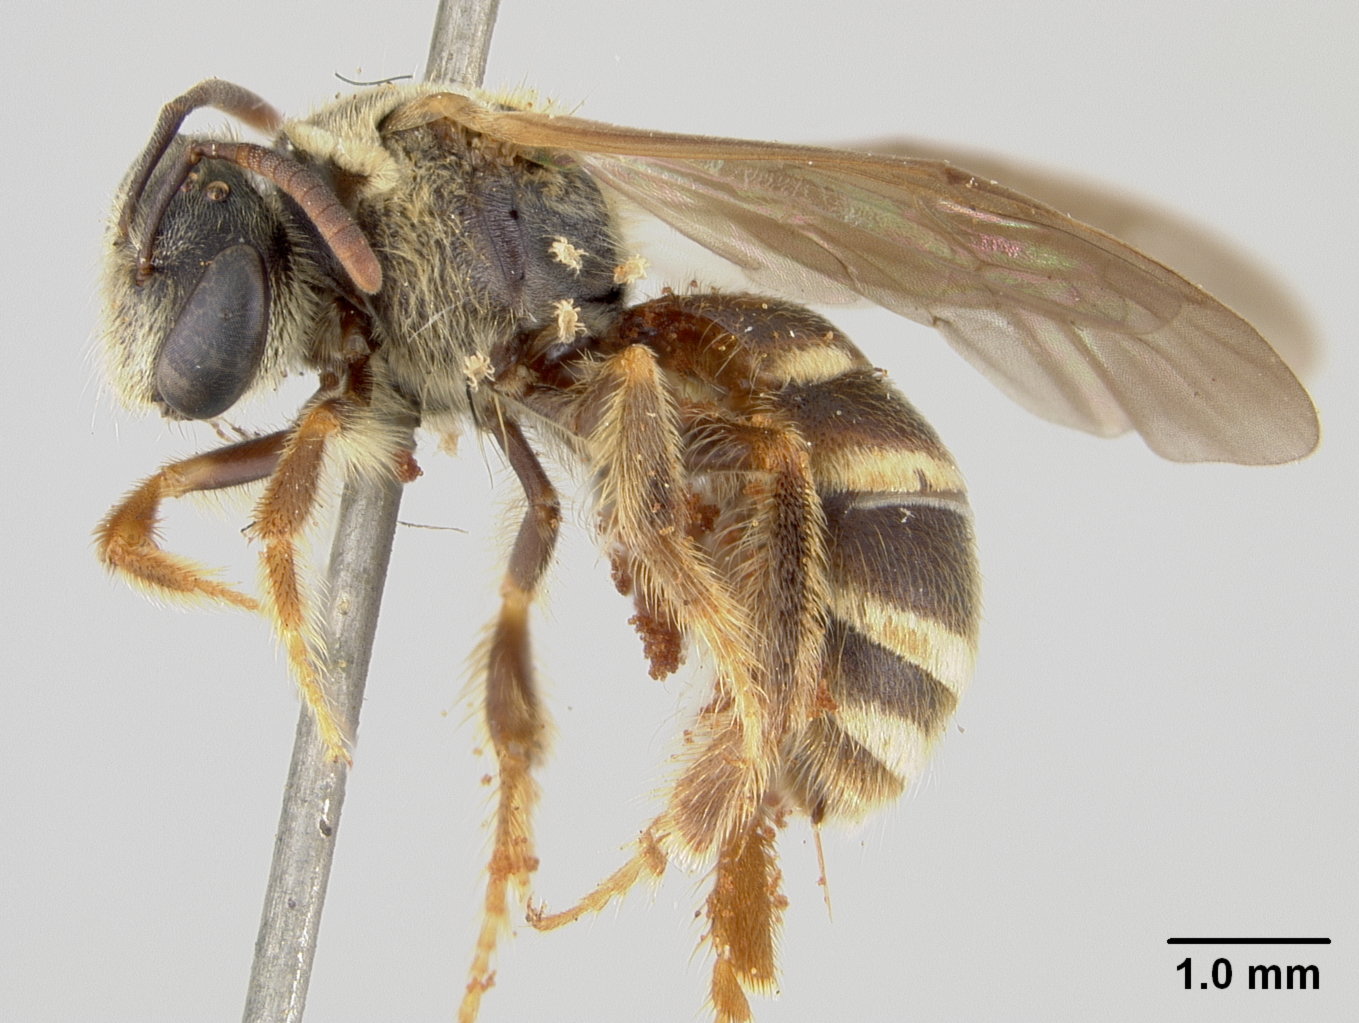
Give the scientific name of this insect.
Nomia mediorufa
